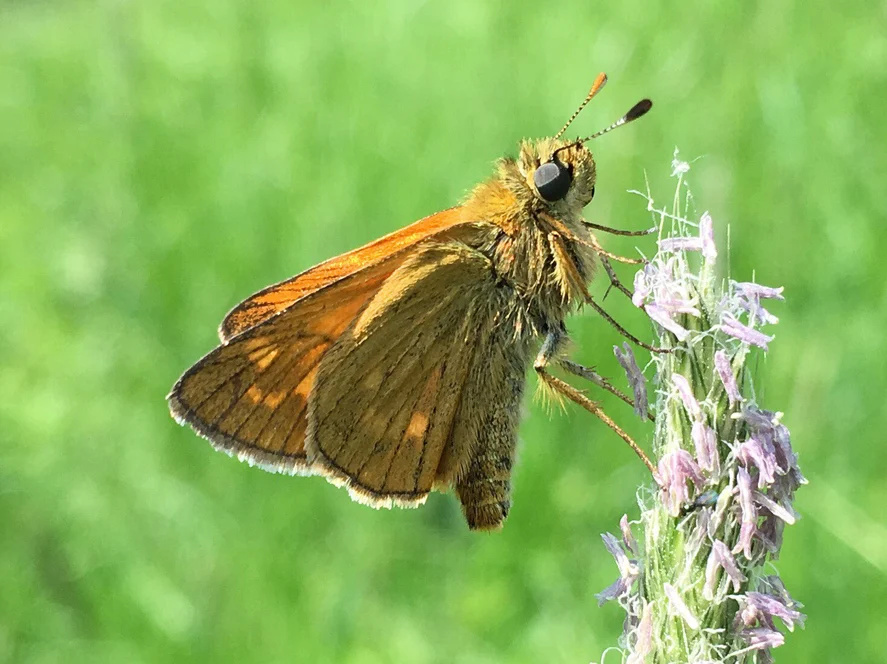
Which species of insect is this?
Ochlodes sylvanus (also Ochlodes venata)
